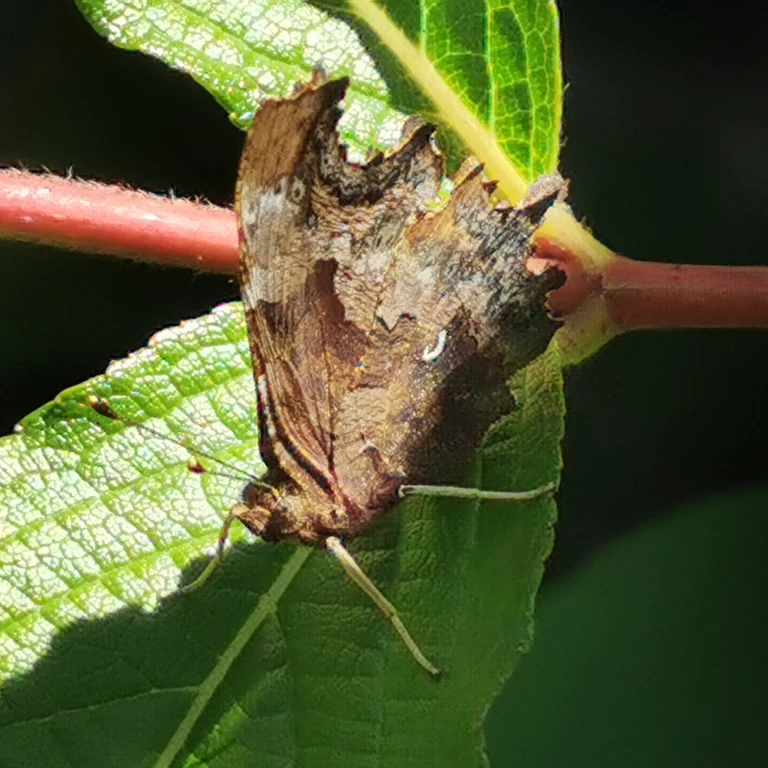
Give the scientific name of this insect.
Polygonia c-album
